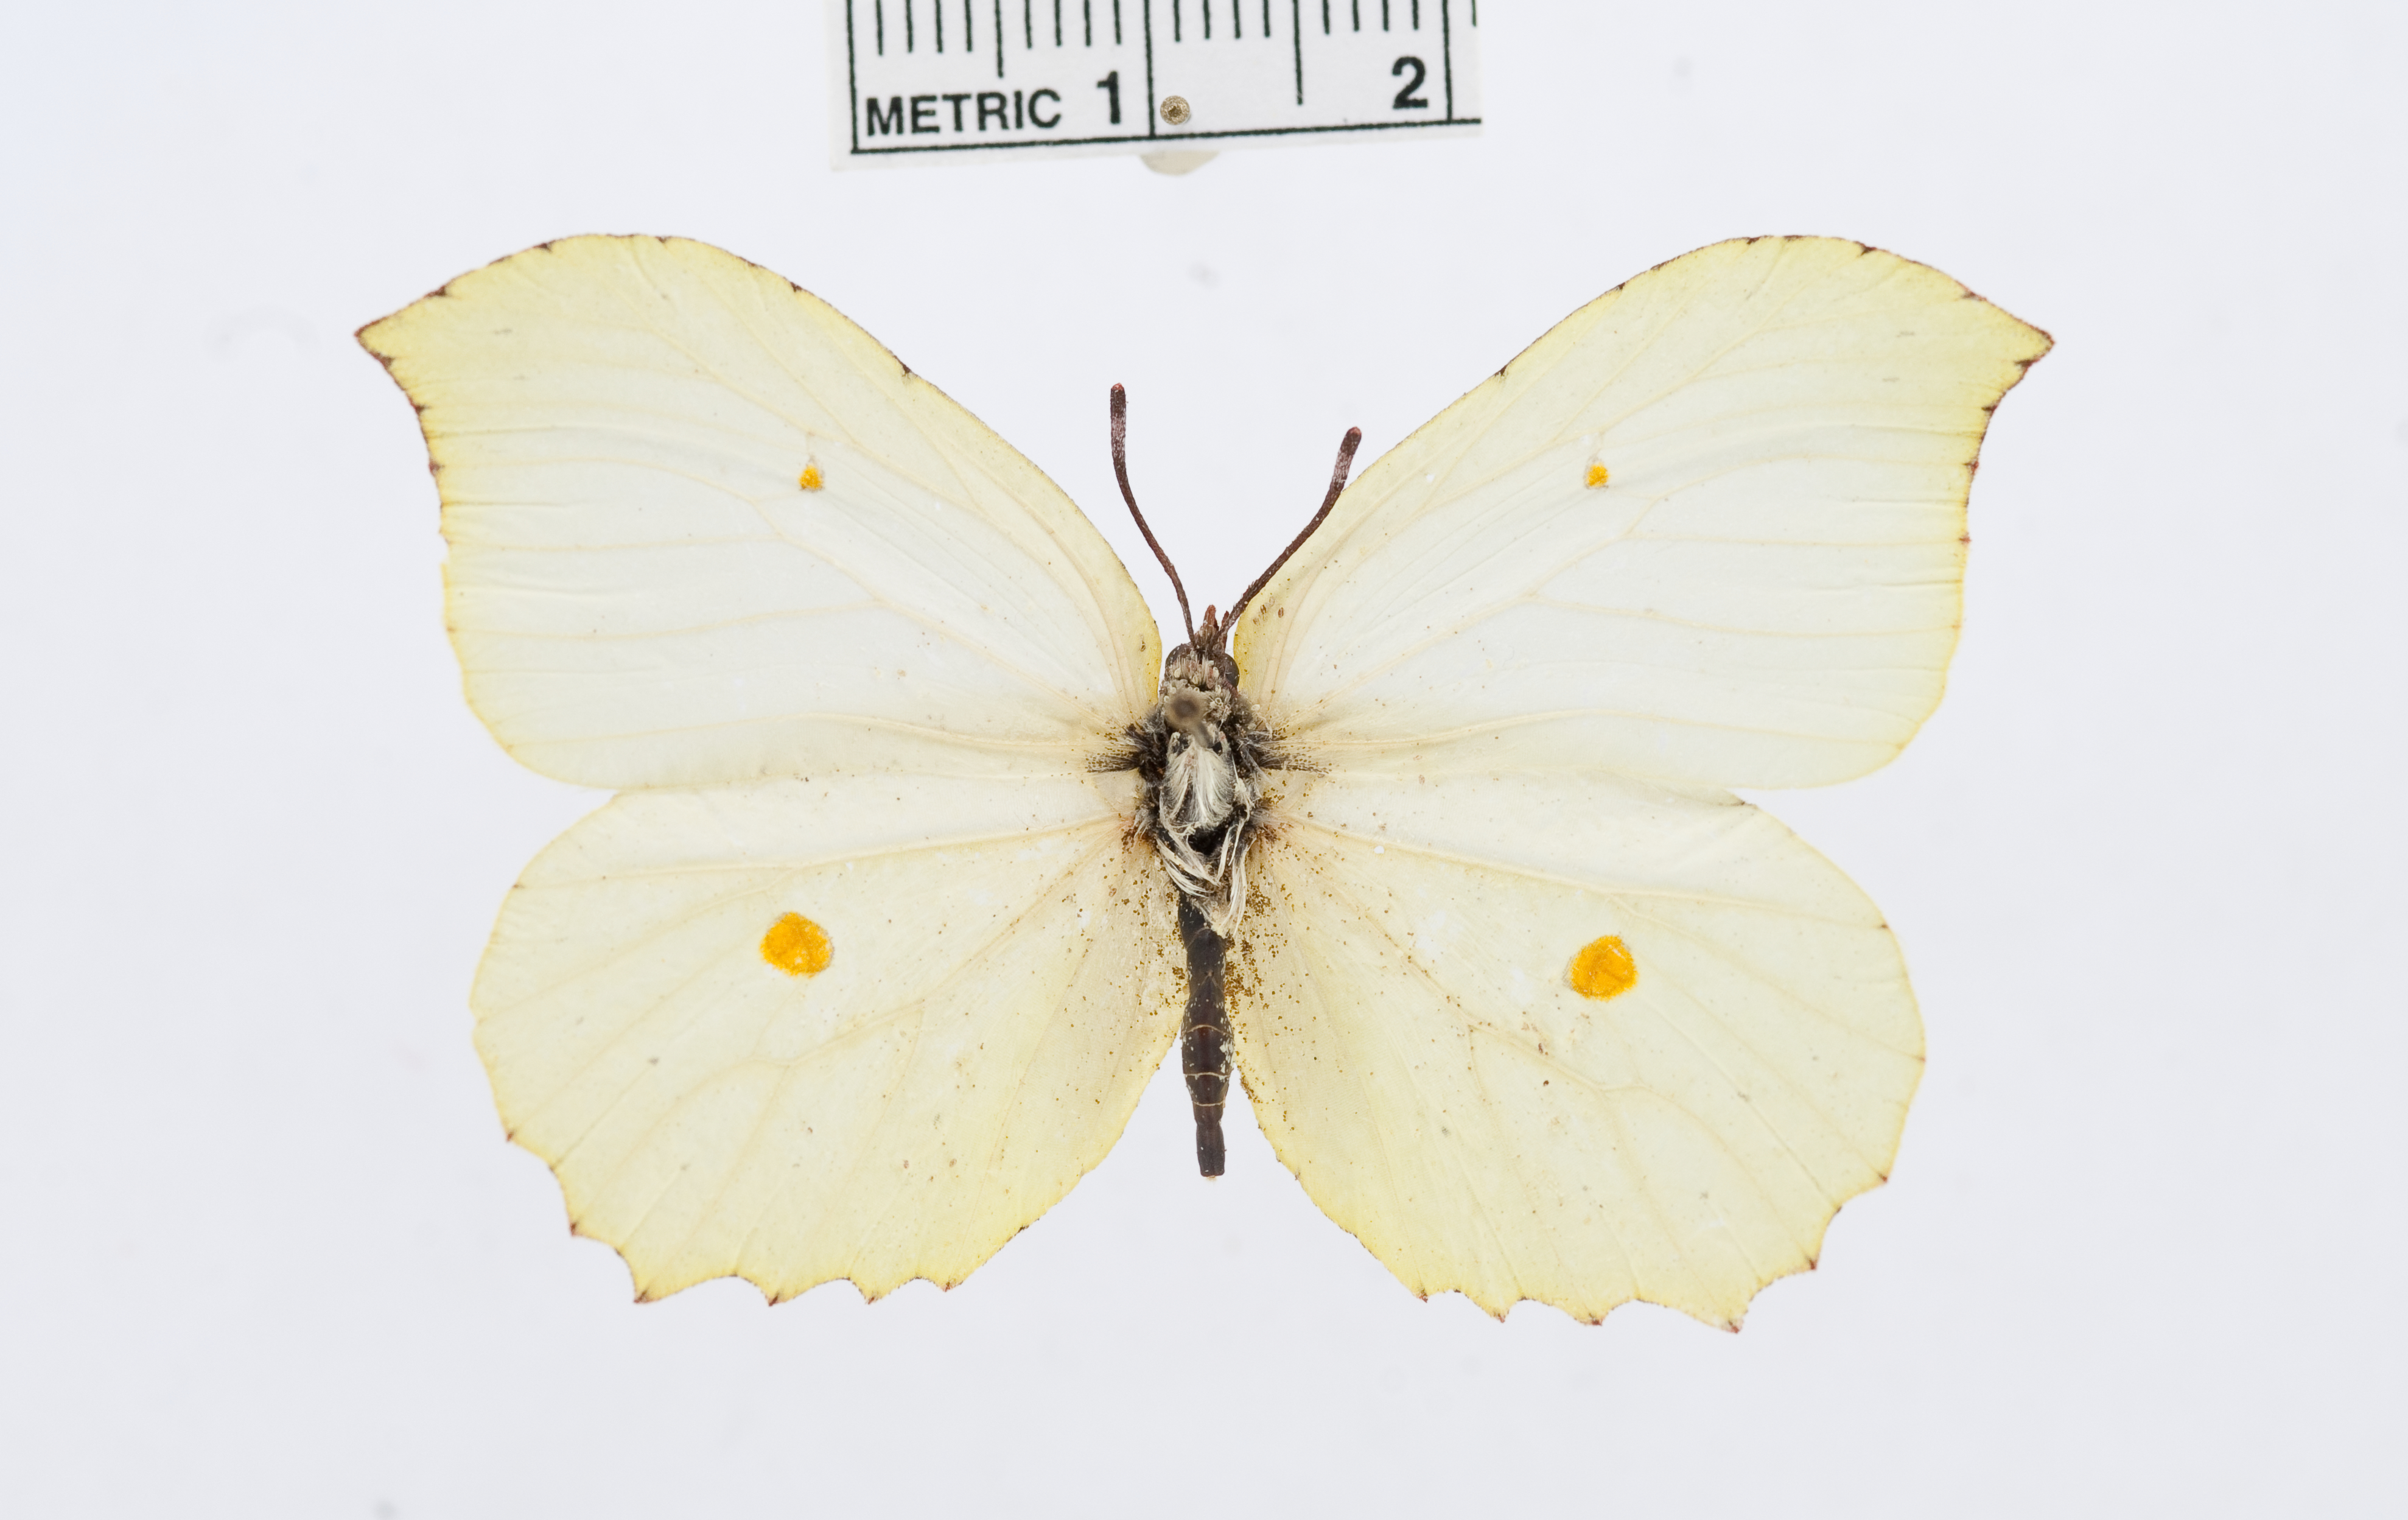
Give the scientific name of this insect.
Gonepteryx taiwana
